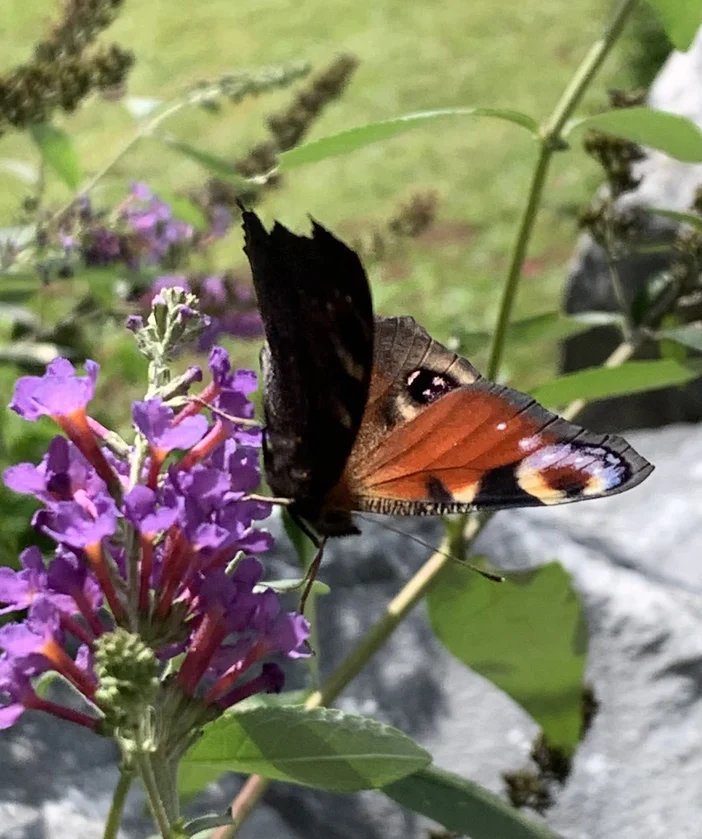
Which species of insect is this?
Aglais io
